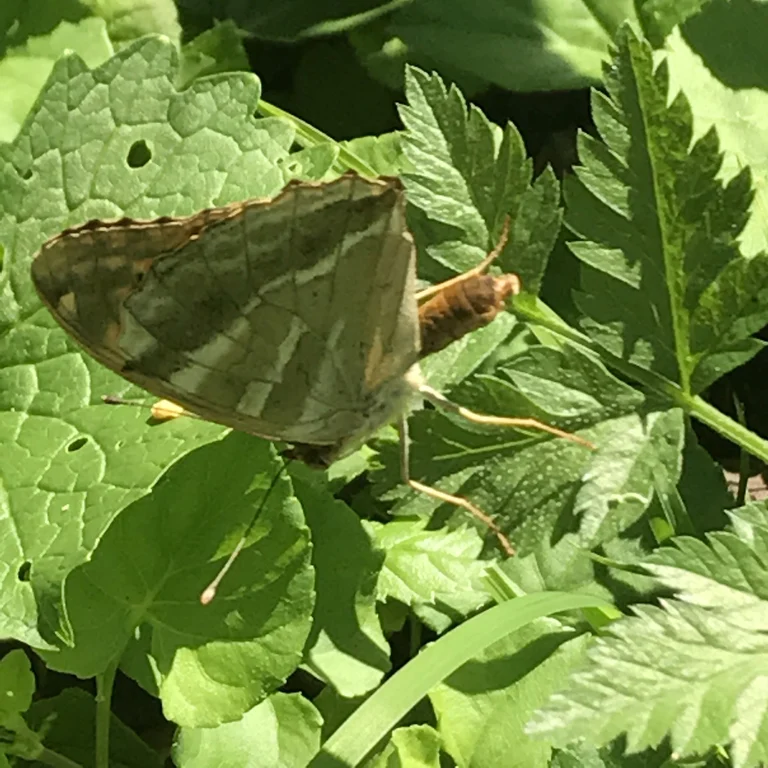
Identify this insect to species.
Argynnis paphia
